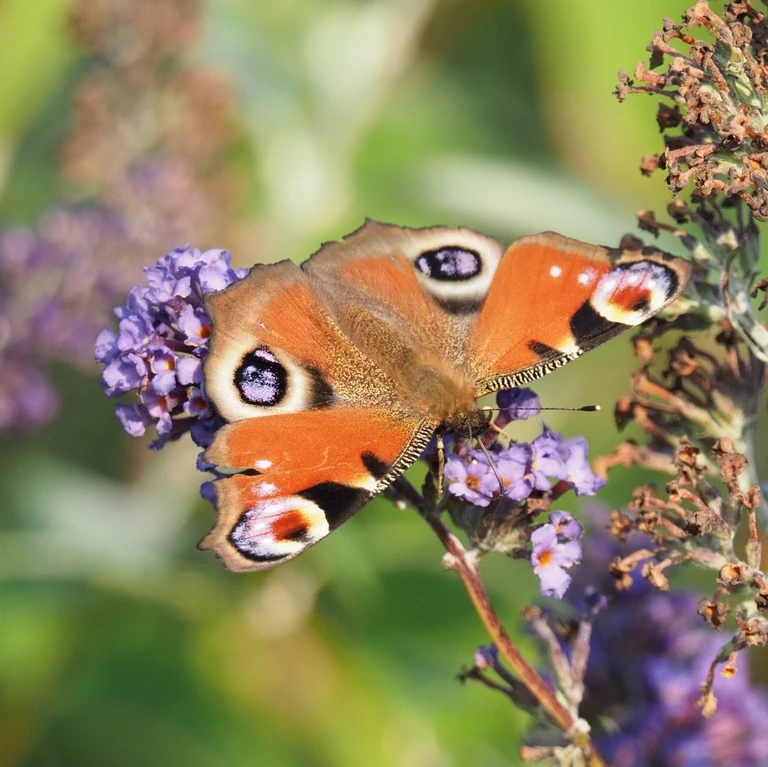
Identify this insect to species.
Aglais io
